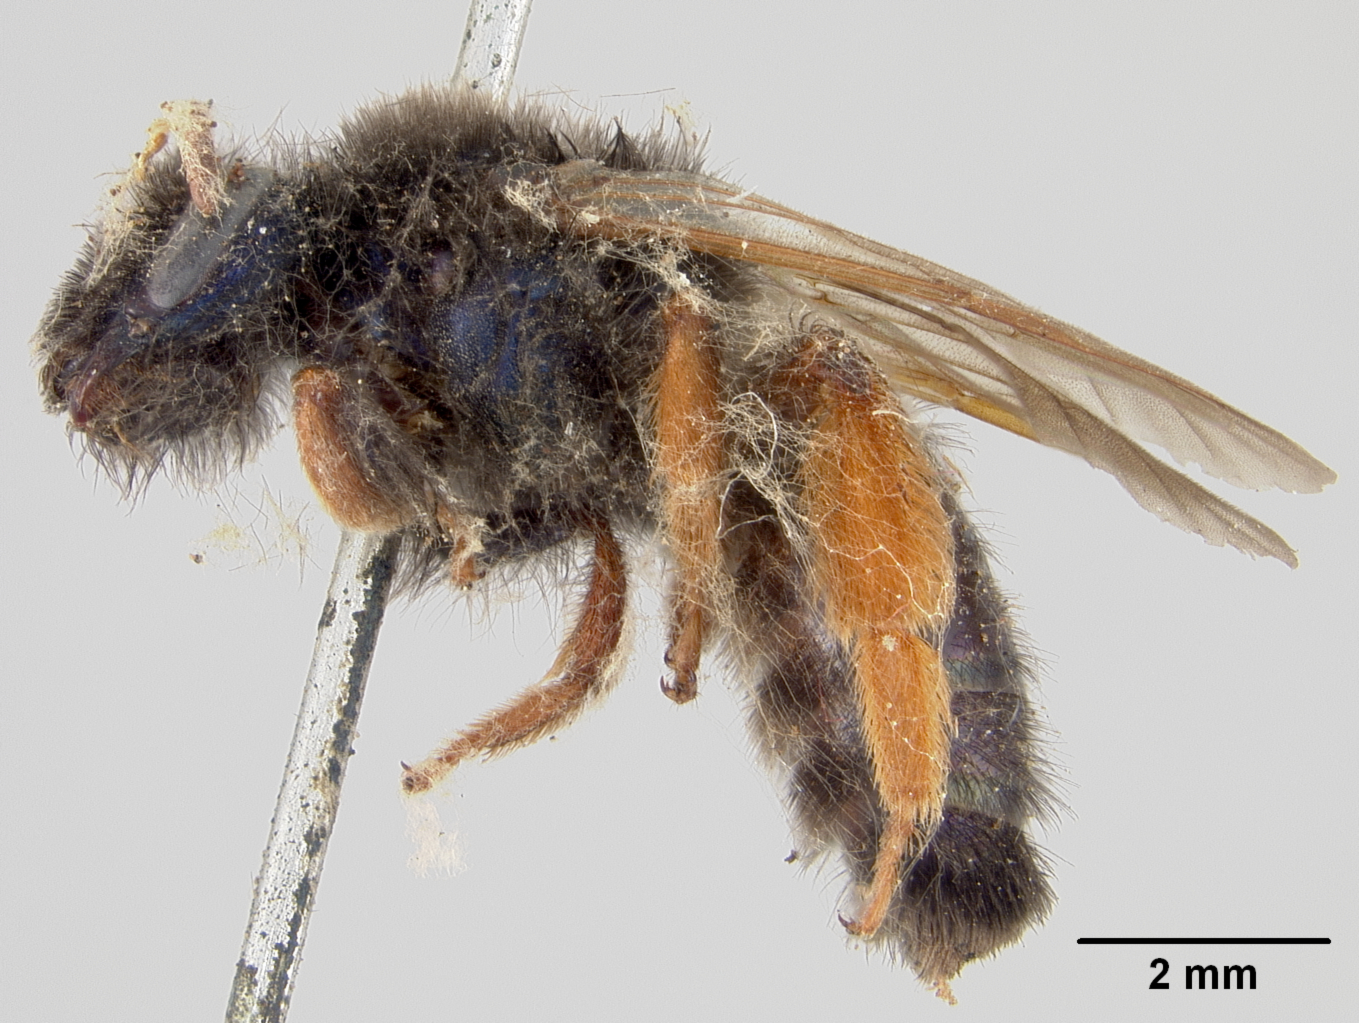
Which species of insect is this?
Pasiphae cyanea
